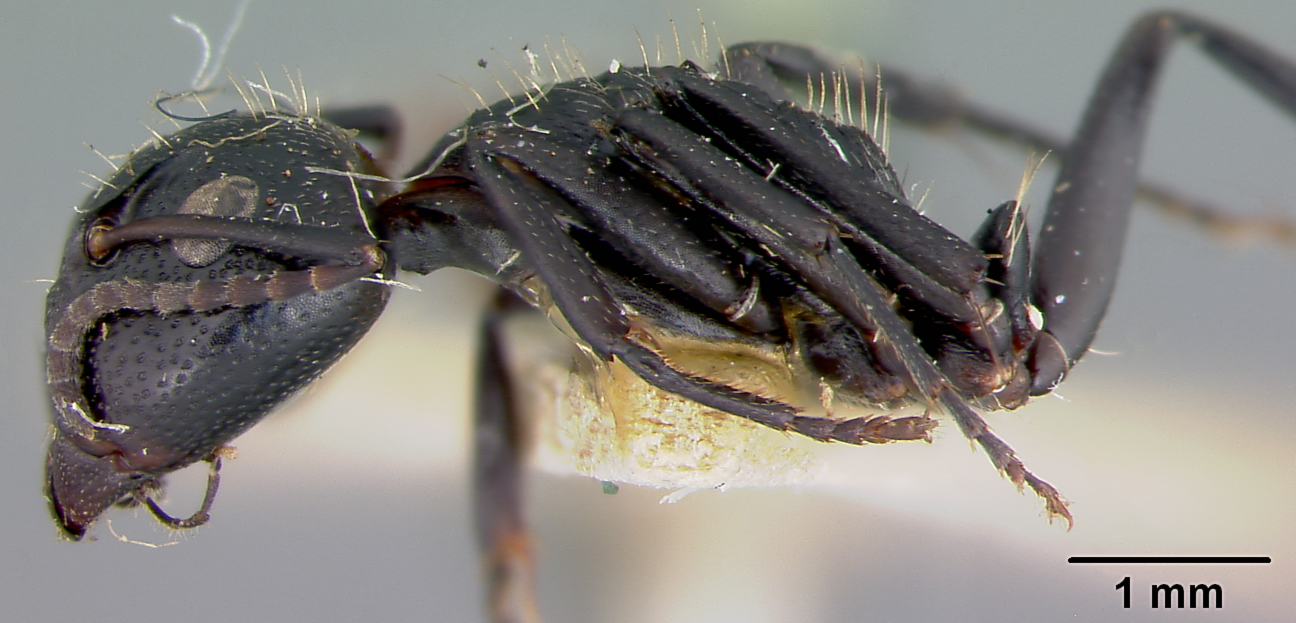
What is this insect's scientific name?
Camponotus lamborni
